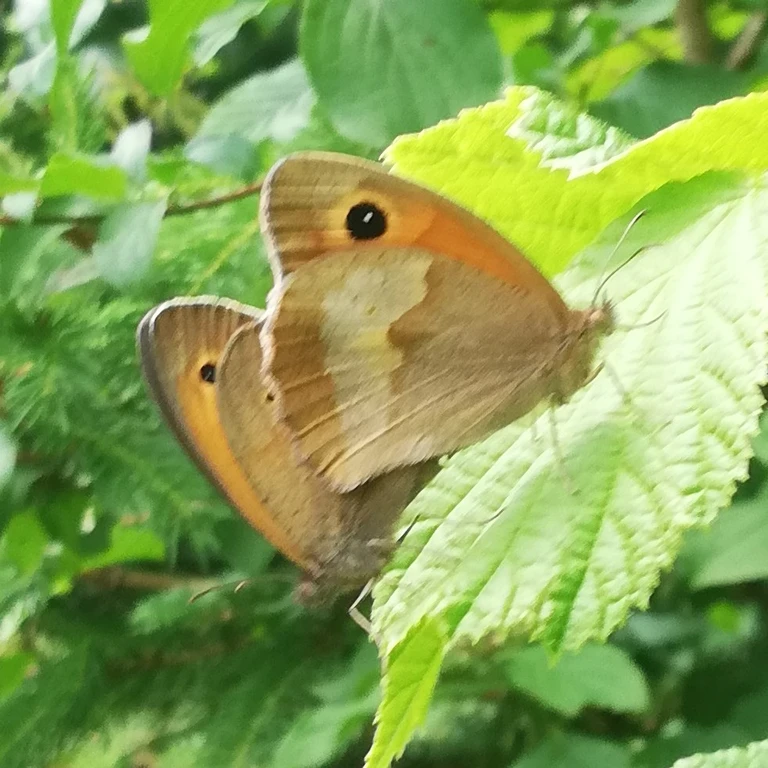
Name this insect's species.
Maniola jurtina
